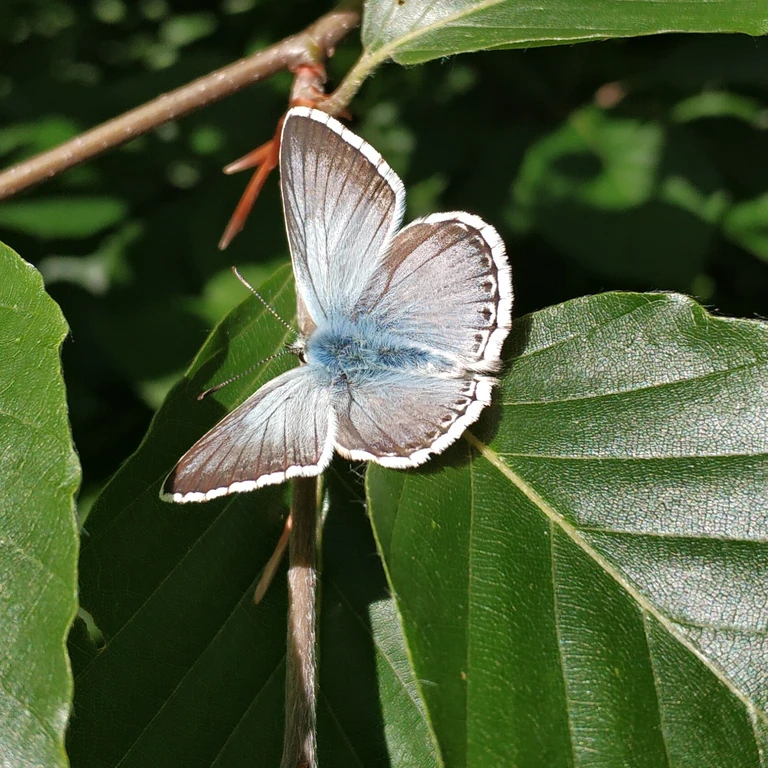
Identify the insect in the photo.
Lysandra coridon
